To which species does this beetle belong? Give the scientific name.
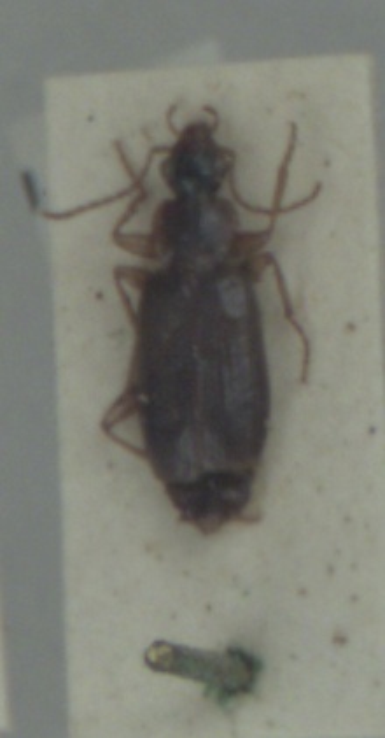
Dromius agilis
